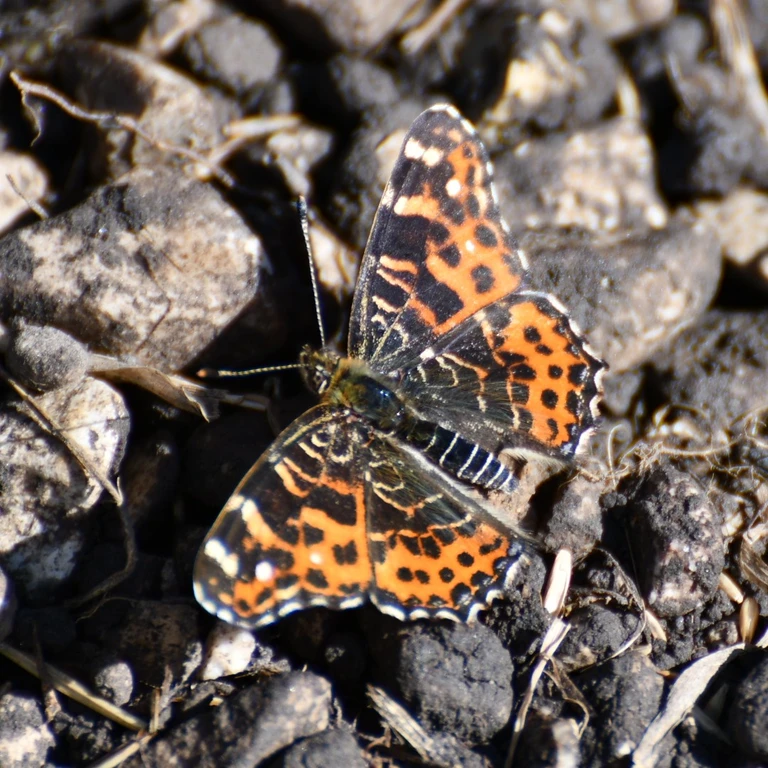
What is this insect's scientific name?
Araschnia levana
